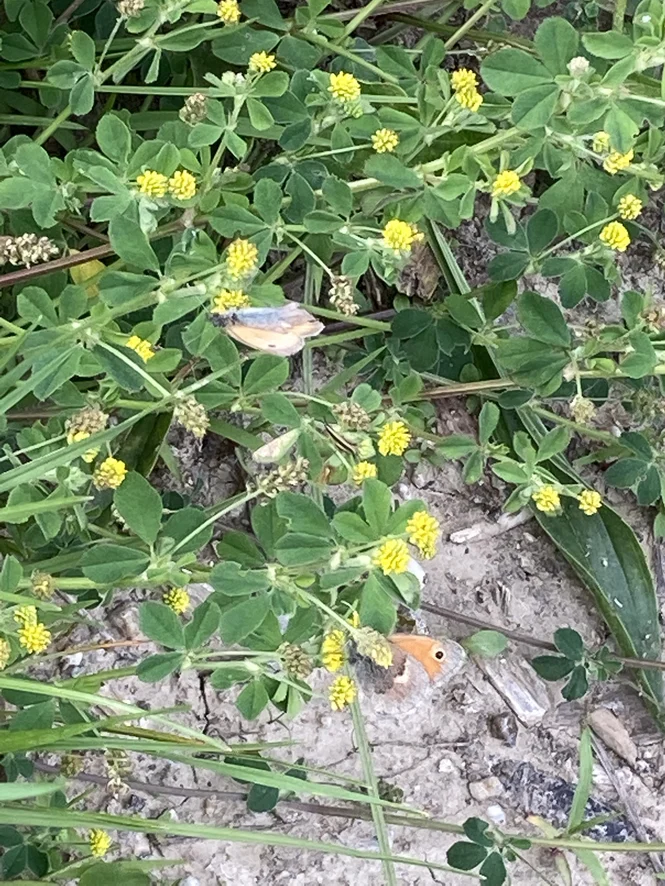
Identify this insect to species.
Coenonympha pamphilus
